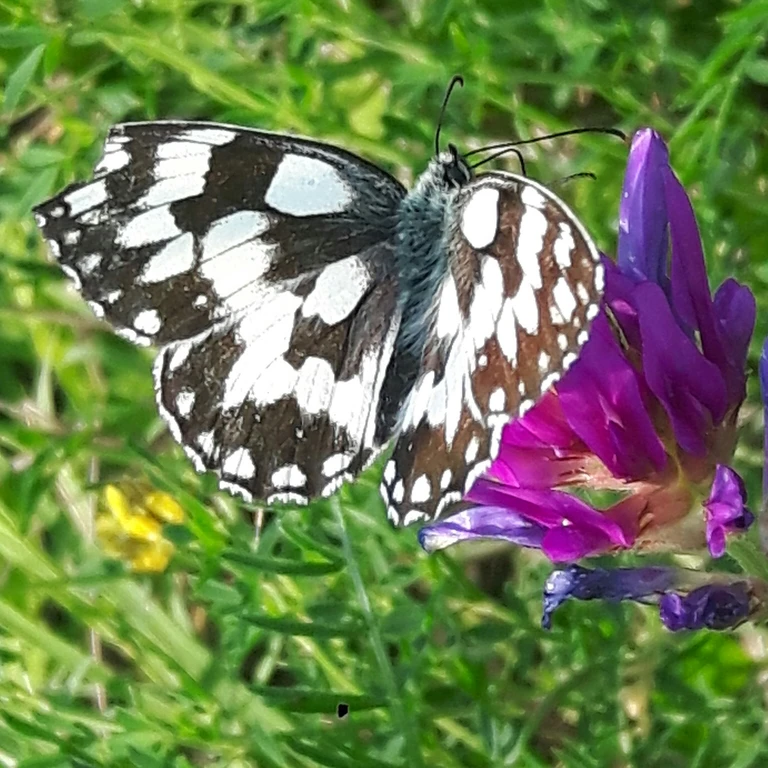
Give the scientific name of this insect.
Melanargia galathea
